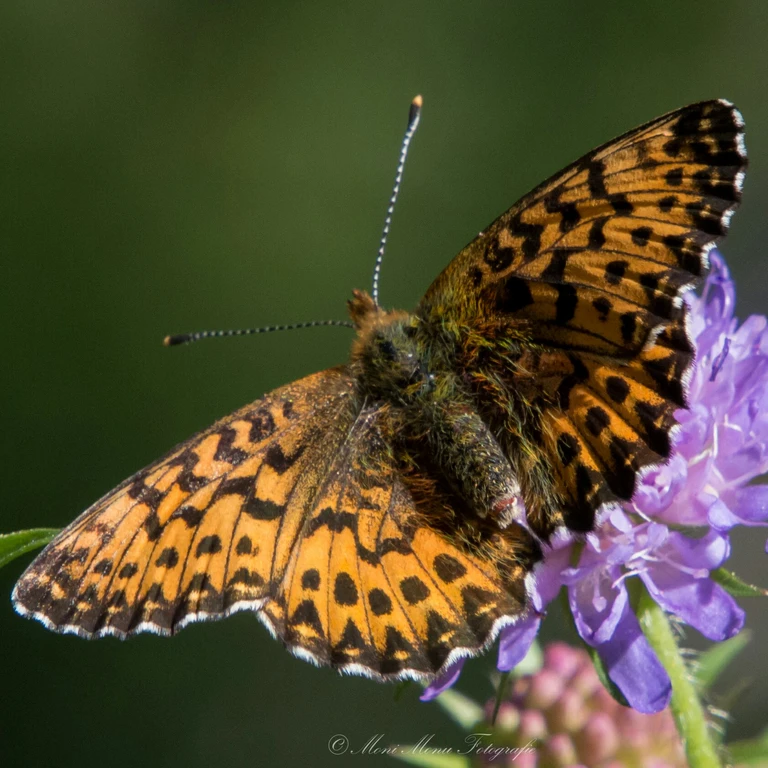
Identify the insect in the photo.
Boloria titania
